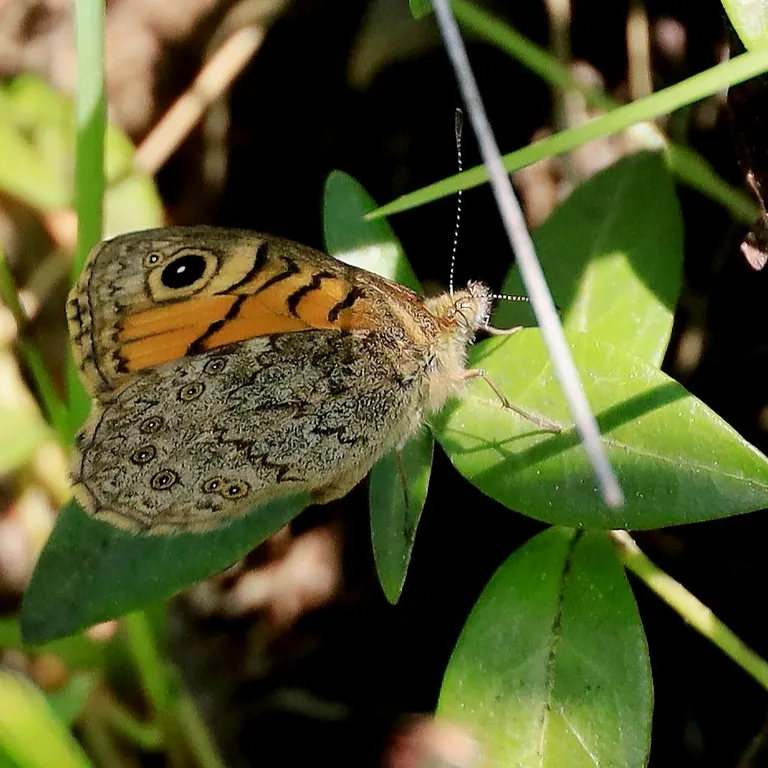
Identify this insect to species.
Lasiommata megera (also Pararge megera)
